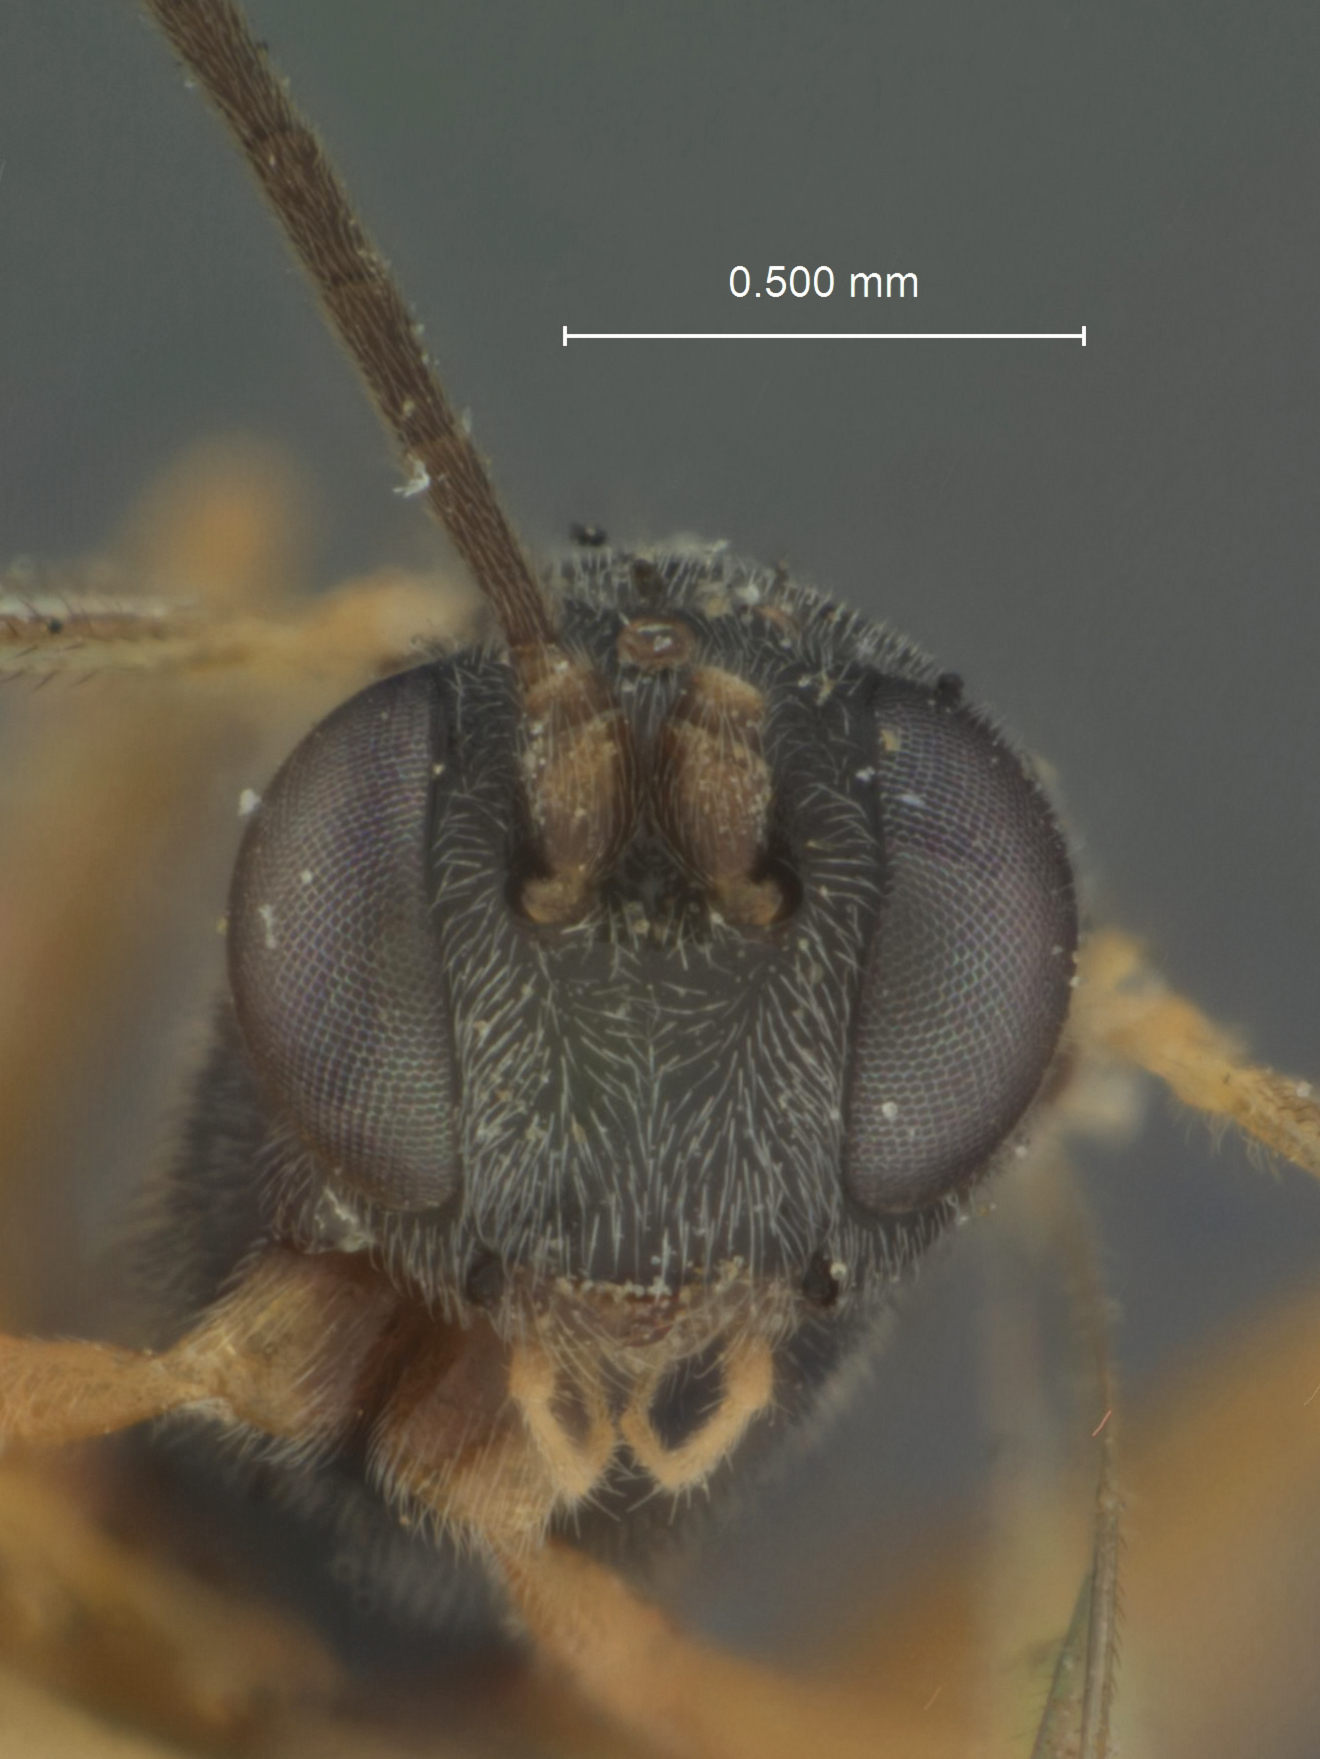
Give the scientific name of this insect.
Limneria nigricincta
